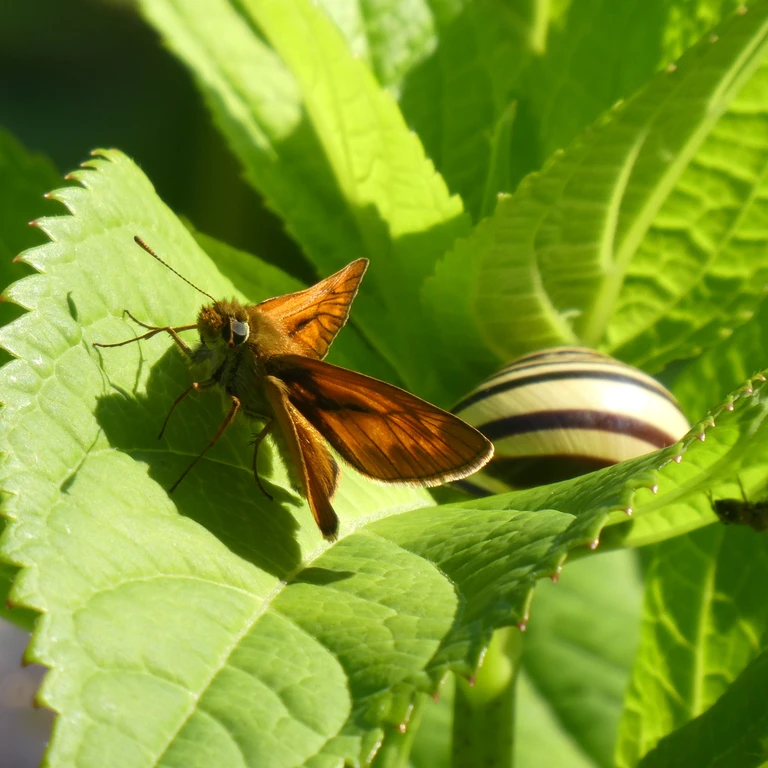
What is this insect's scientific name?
Ochlodes sylvanus (also Ochlodes venata)
